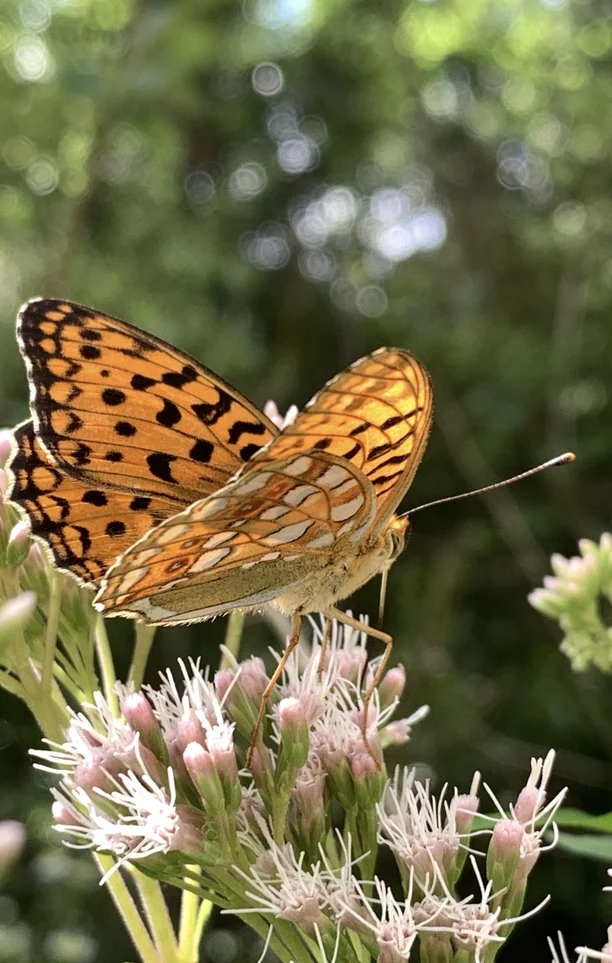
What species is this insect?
Fabriciana adippe
